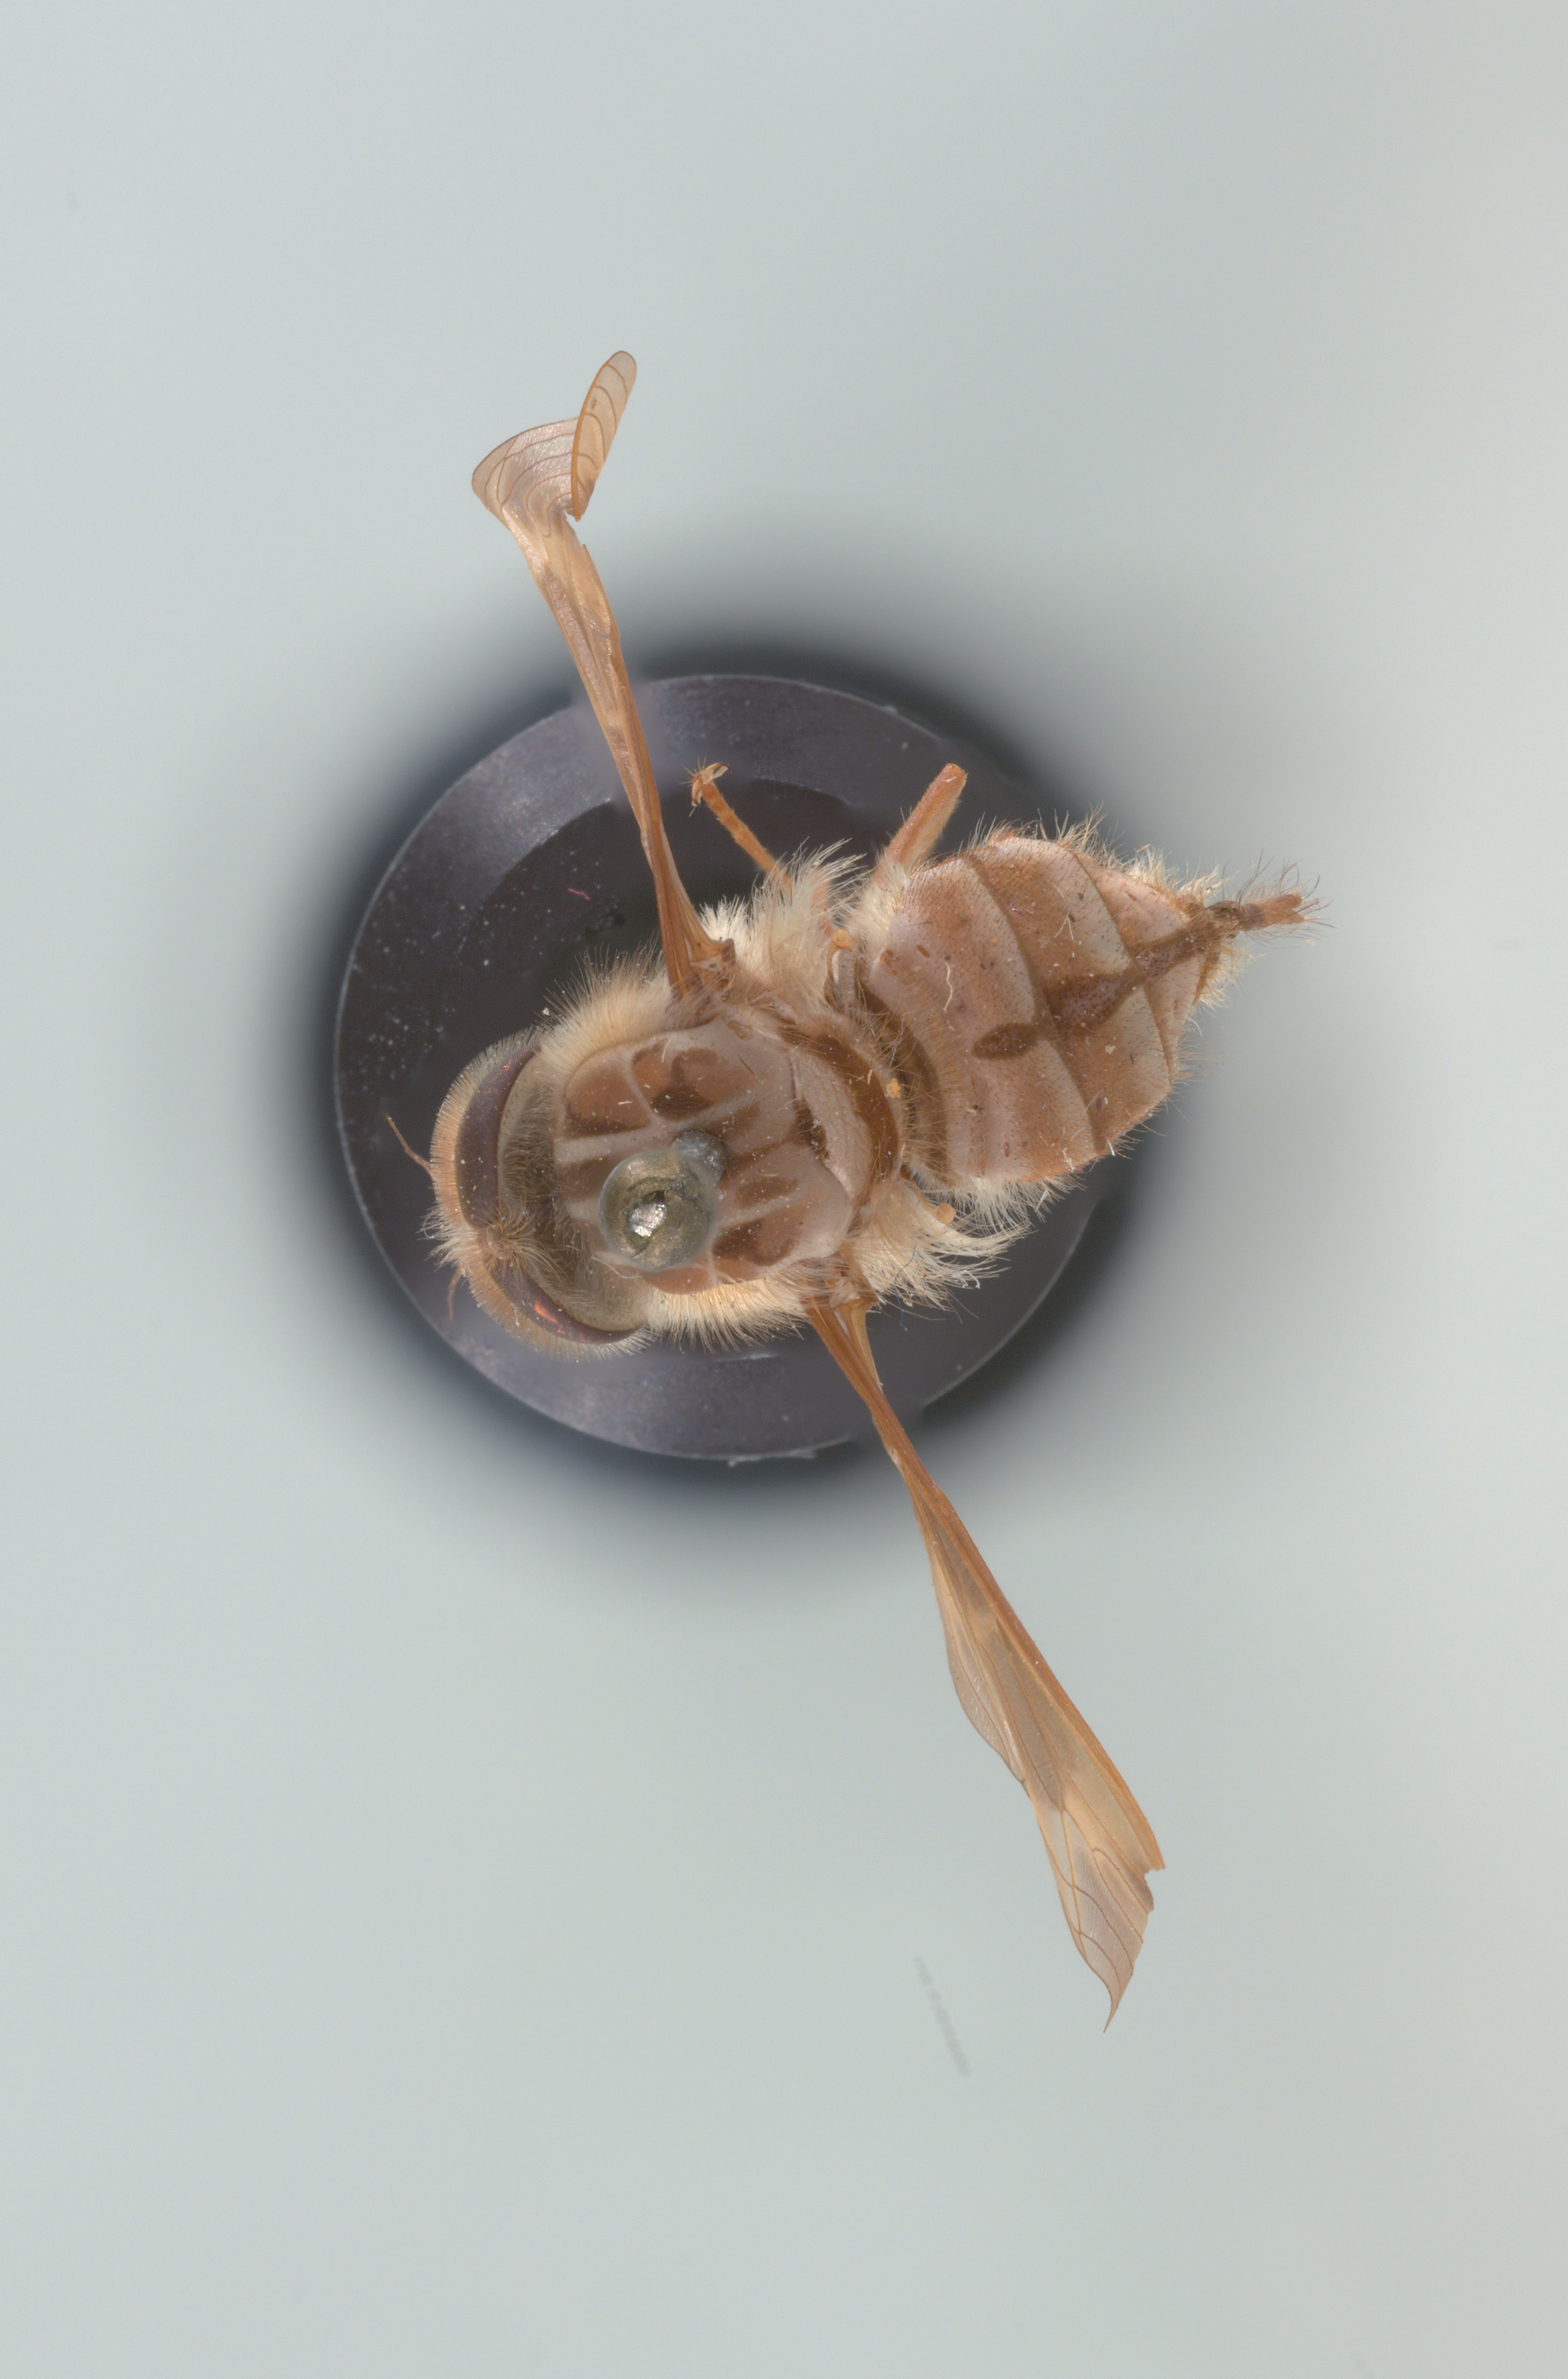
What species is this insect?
Hirmoneura nubipennis (also Trichophthalma nubipennis)
